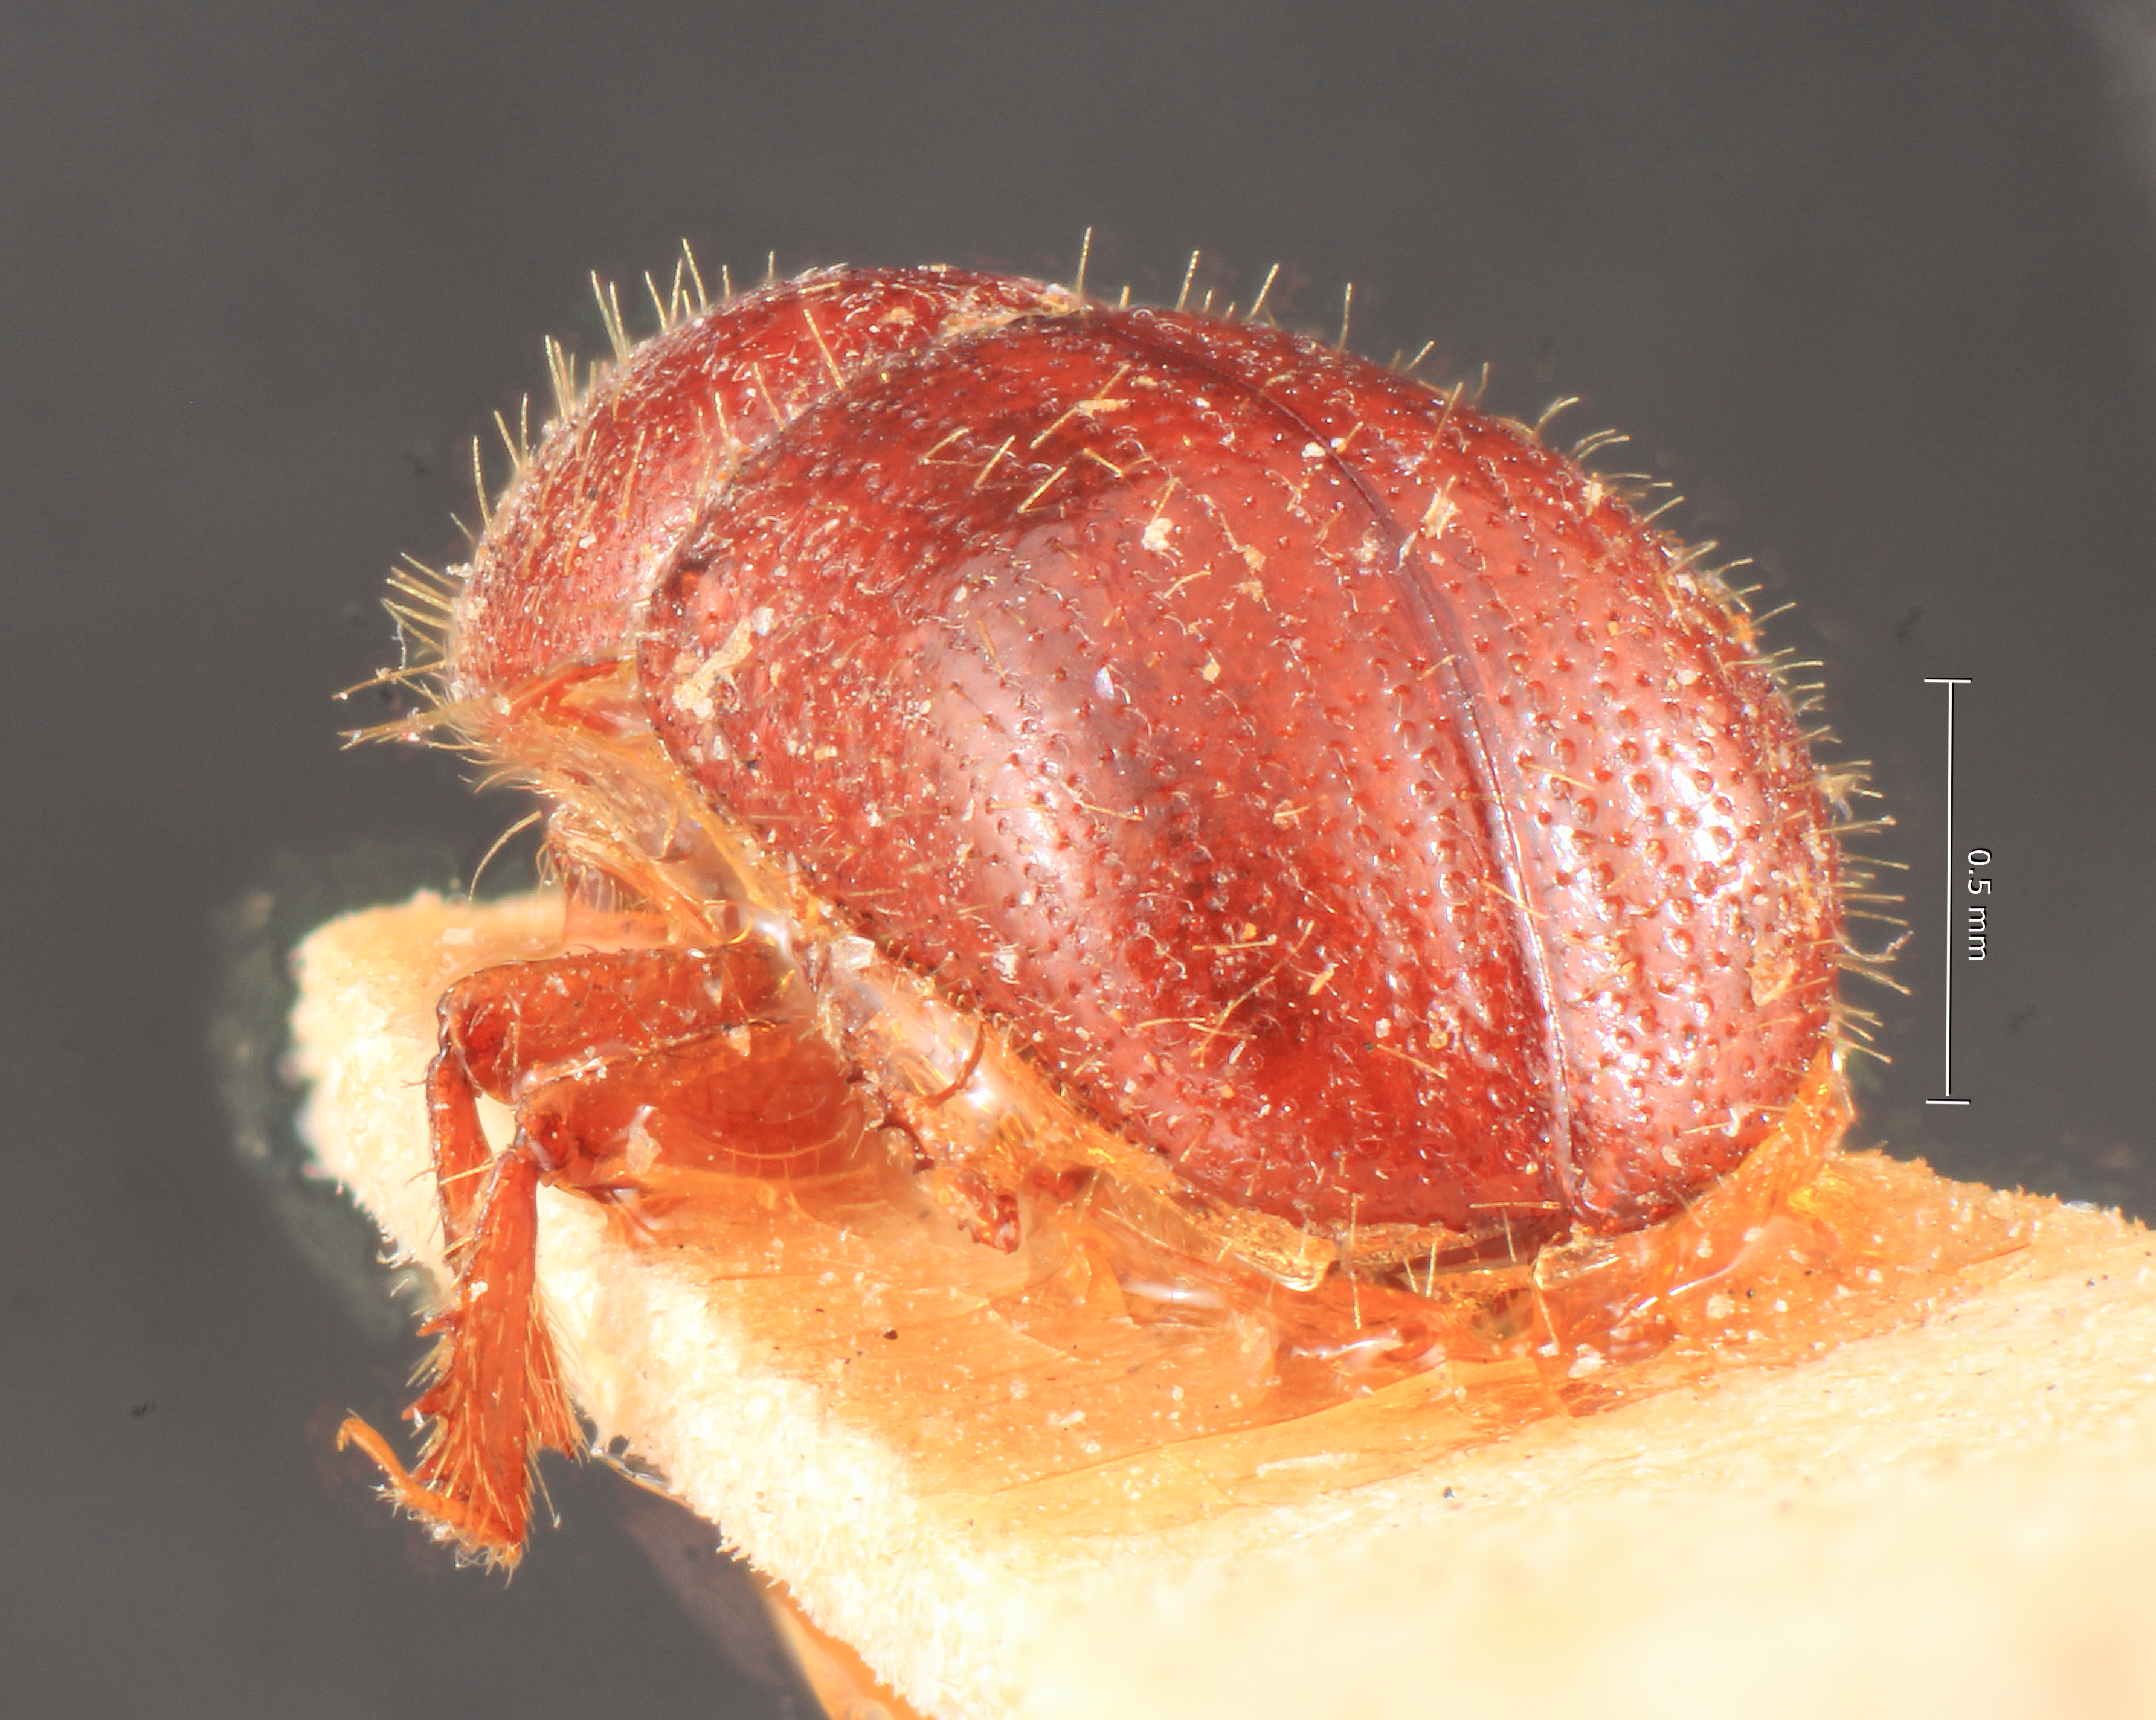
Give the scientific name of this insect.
Dendrurgus sundaensis
